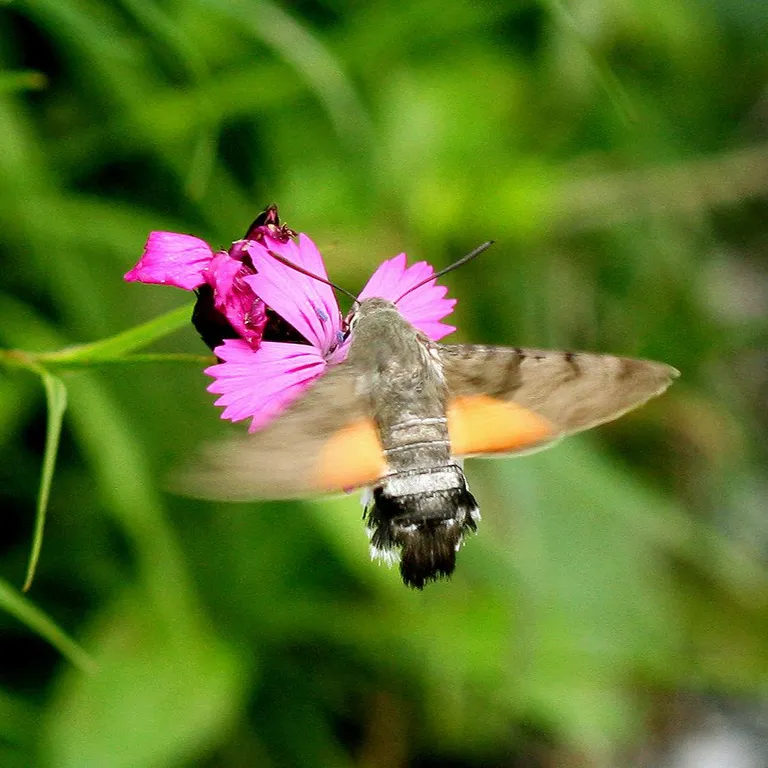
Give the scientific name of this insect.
Macroglossum stellatarum
